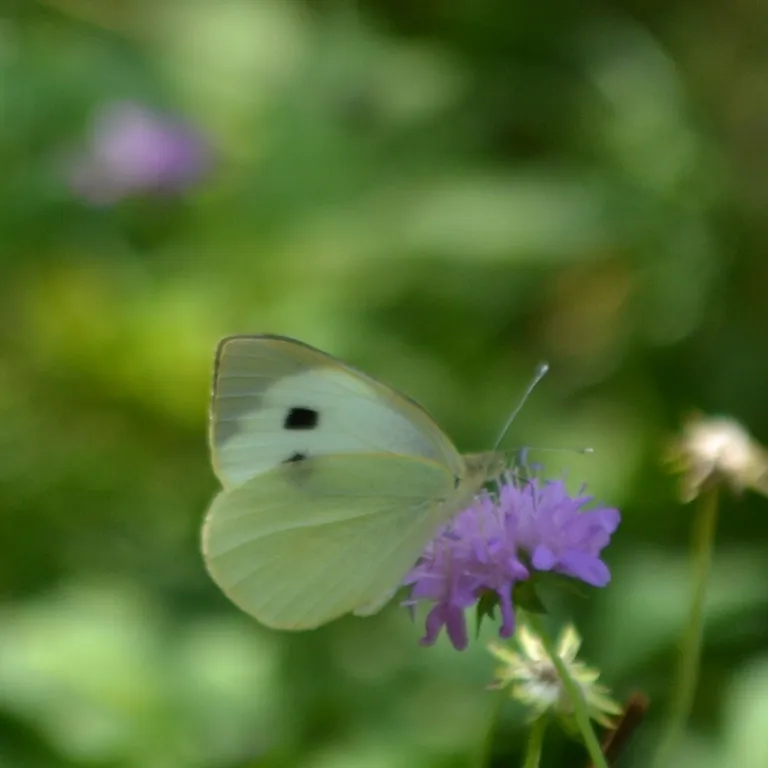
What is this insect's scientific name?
Pieris brassicae
